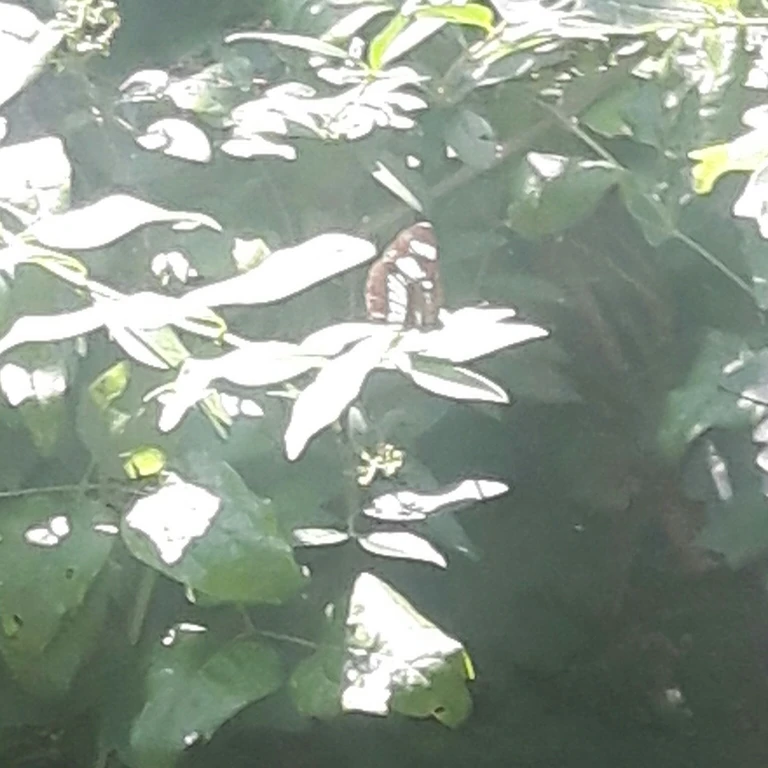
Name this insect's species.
Neptis rivularis
